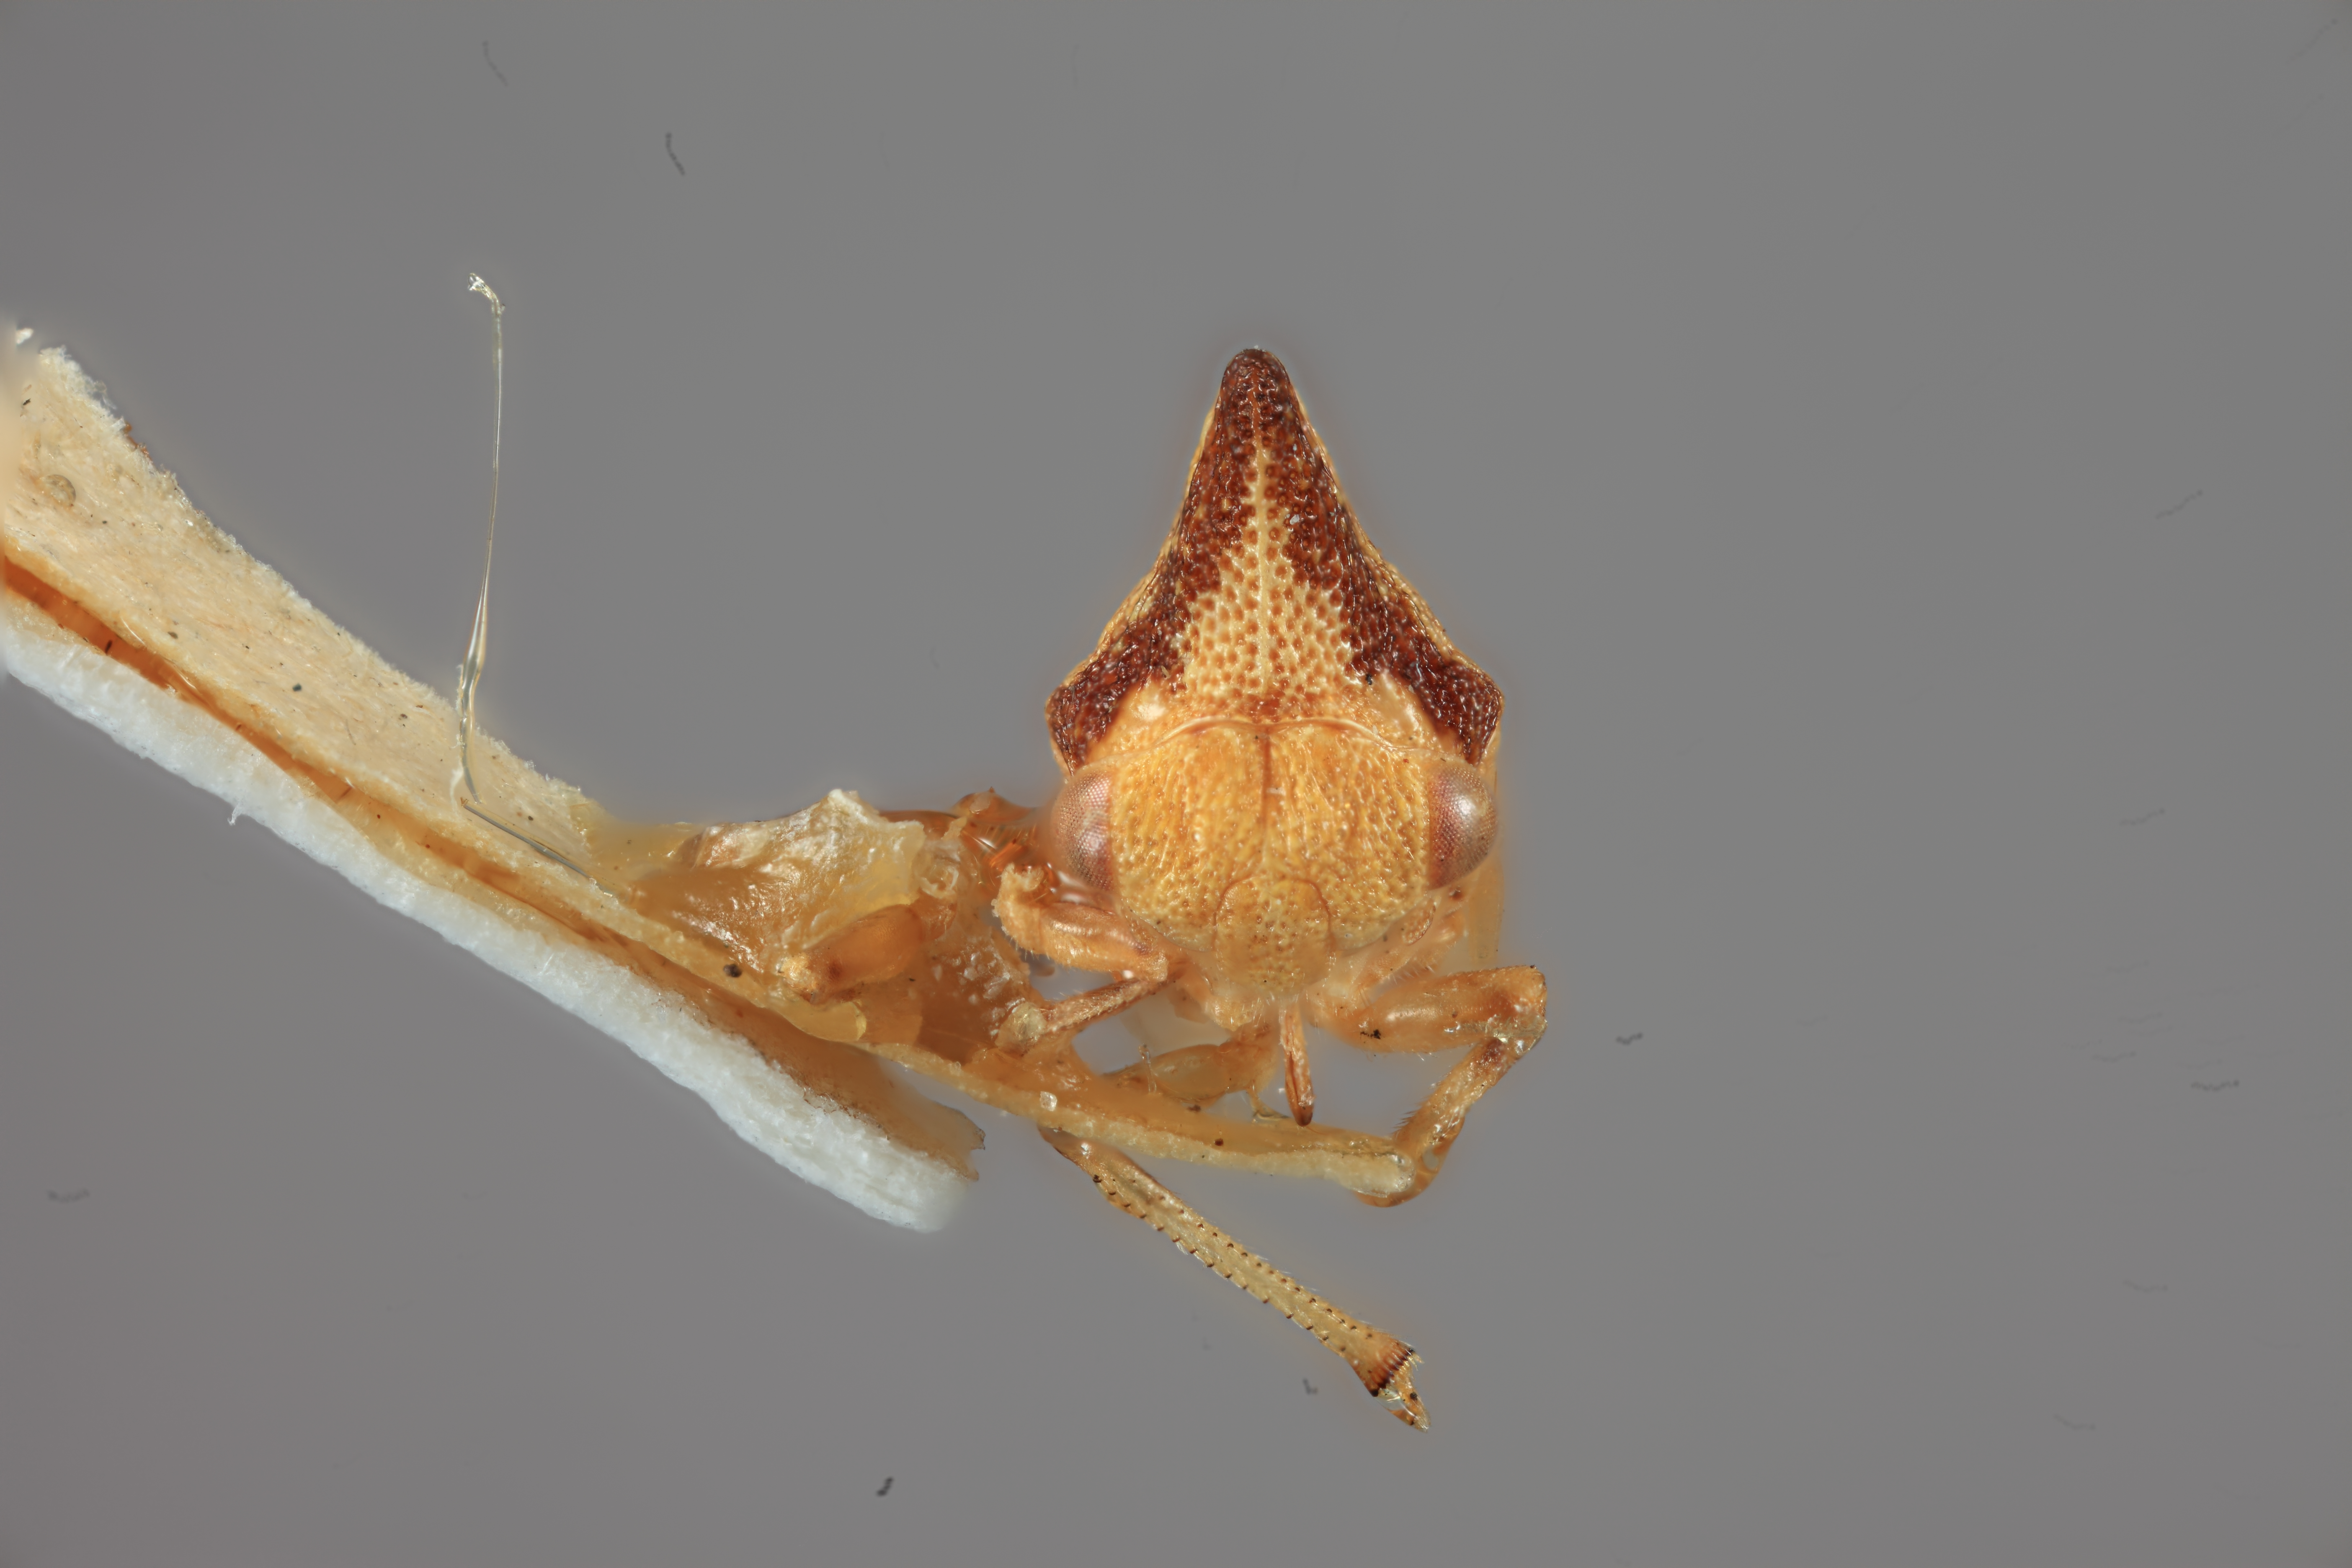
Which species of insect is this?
Orekthen osborni
